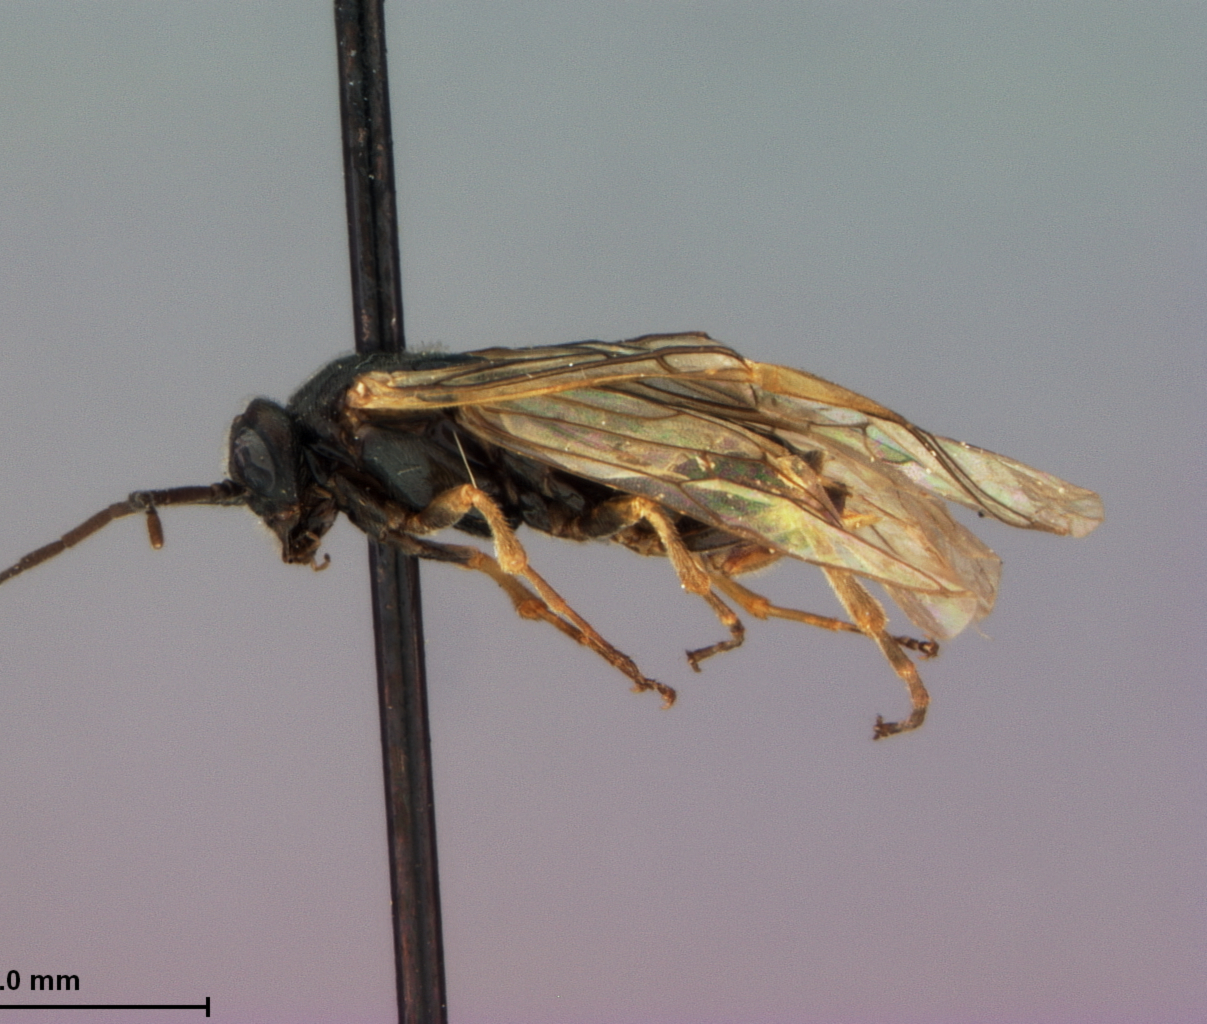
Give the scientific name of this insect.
Pteronidea melanostoma
